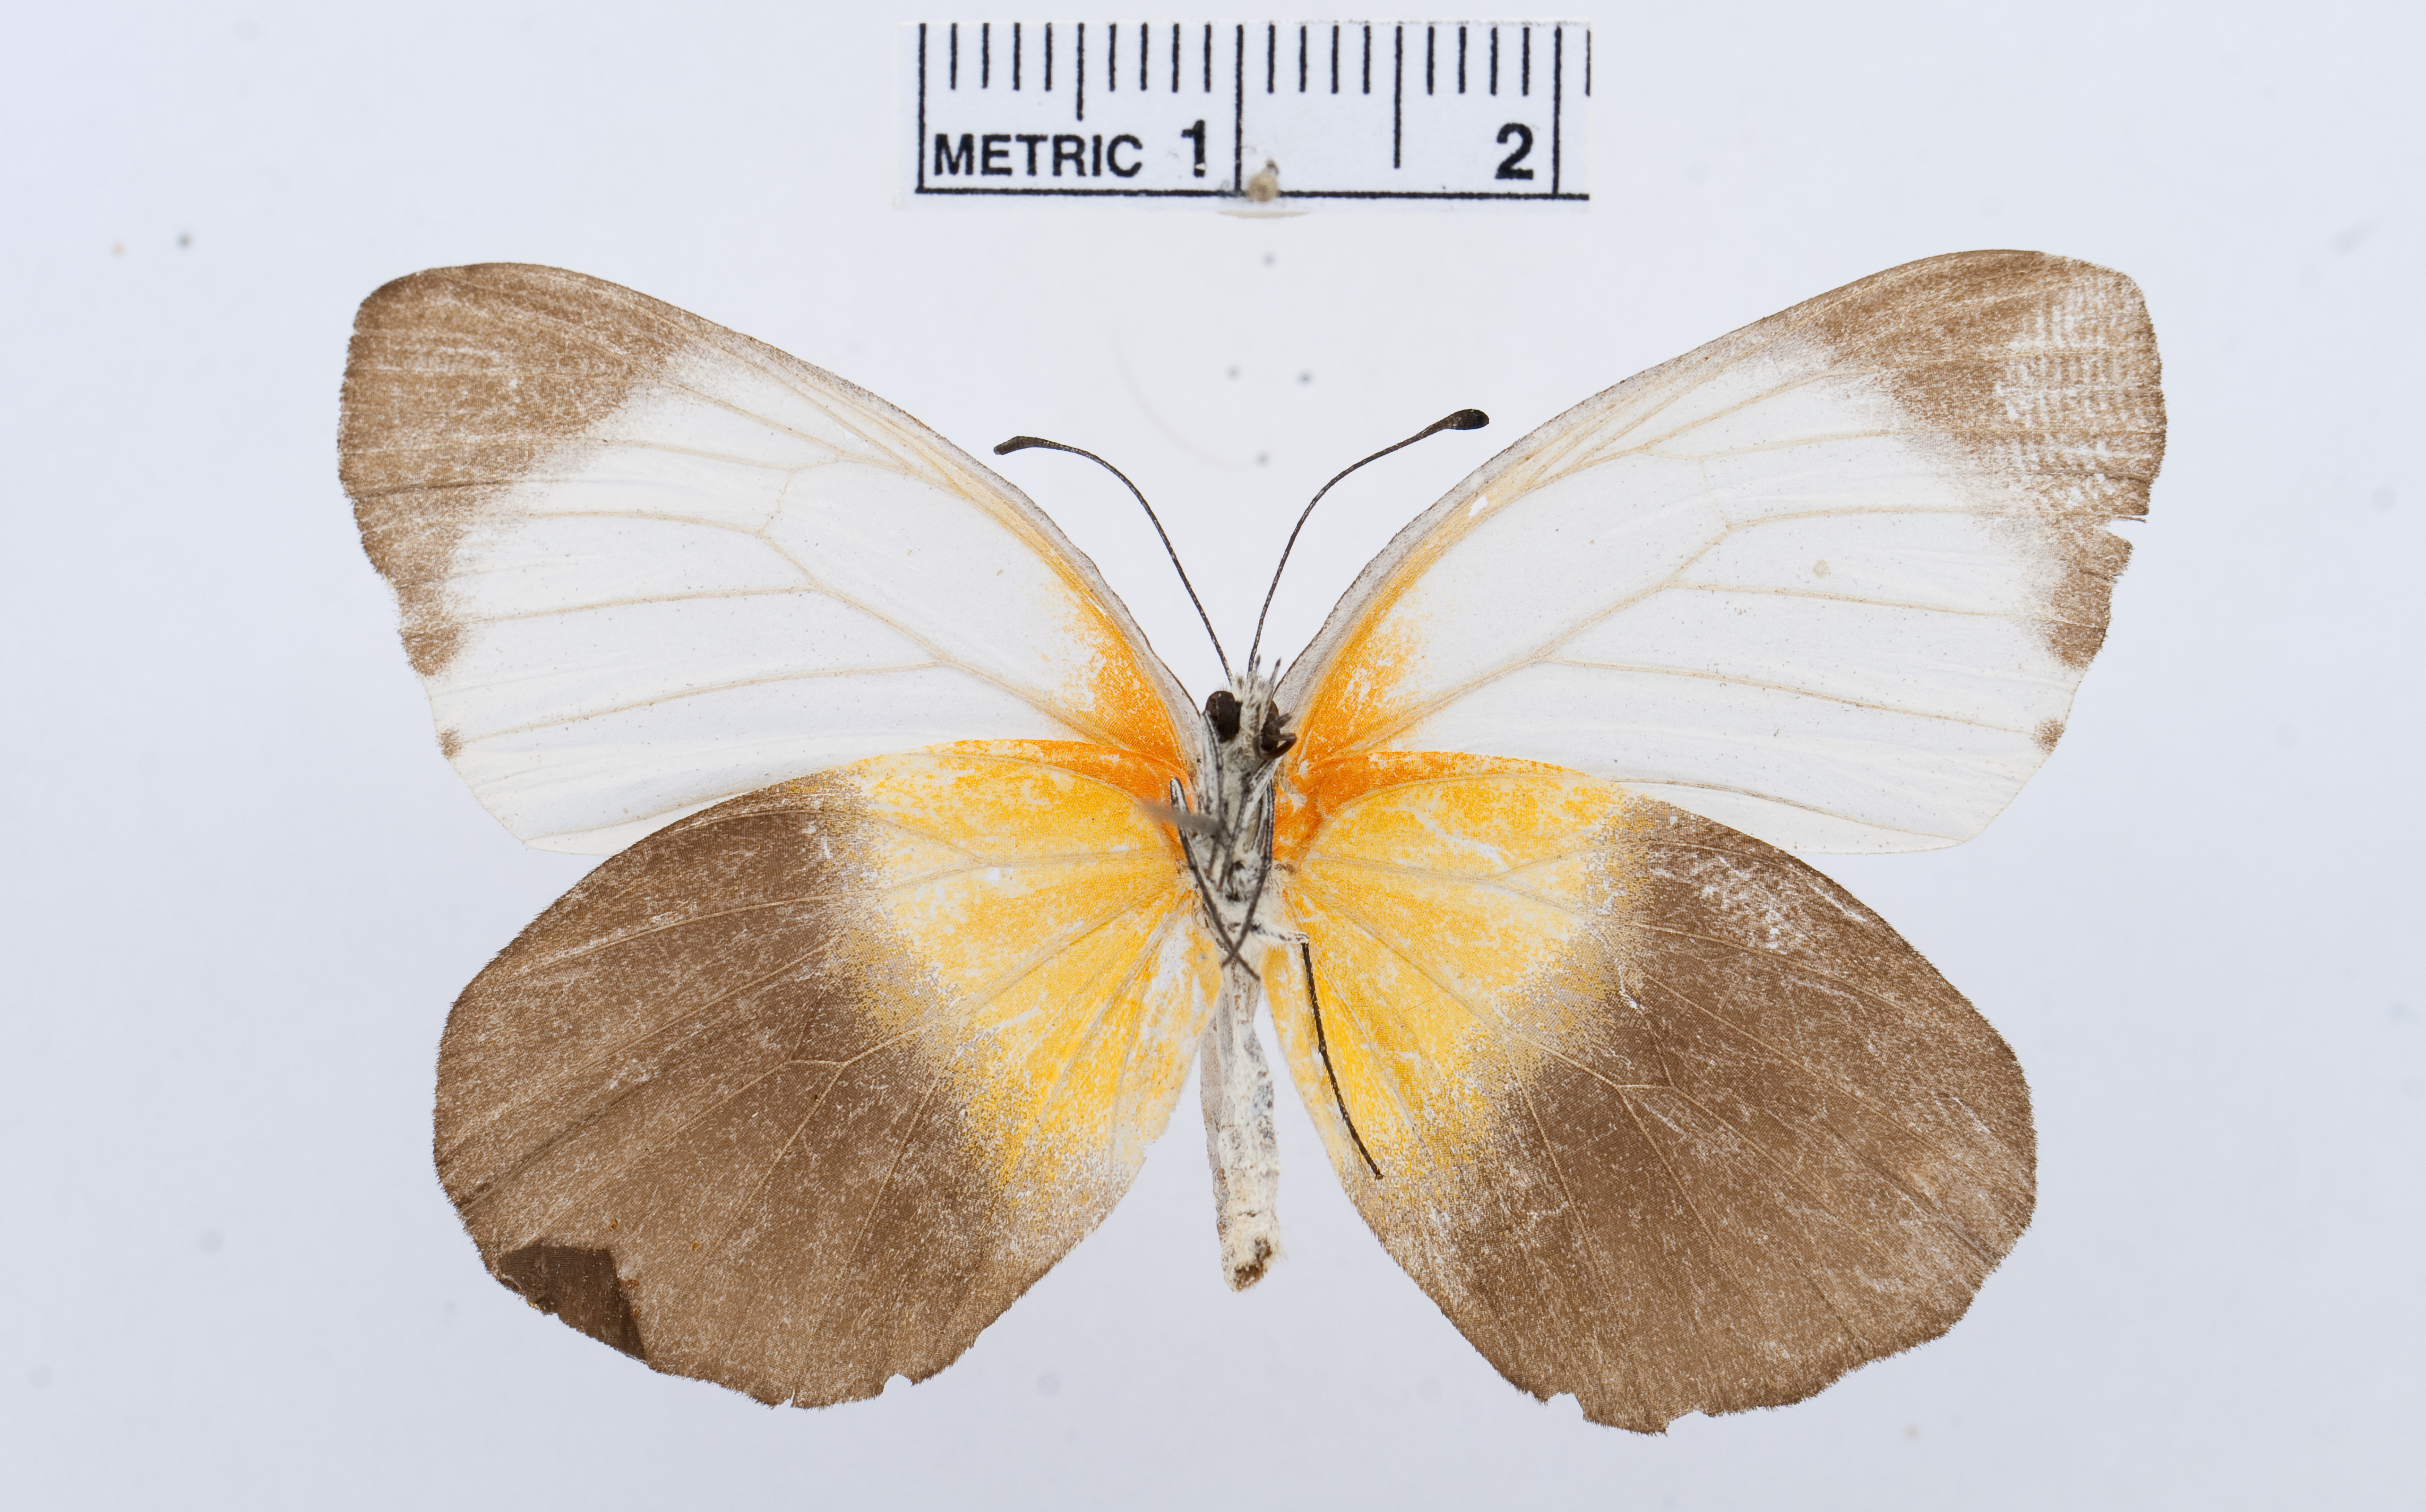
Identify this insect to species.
Mylothris chloris
